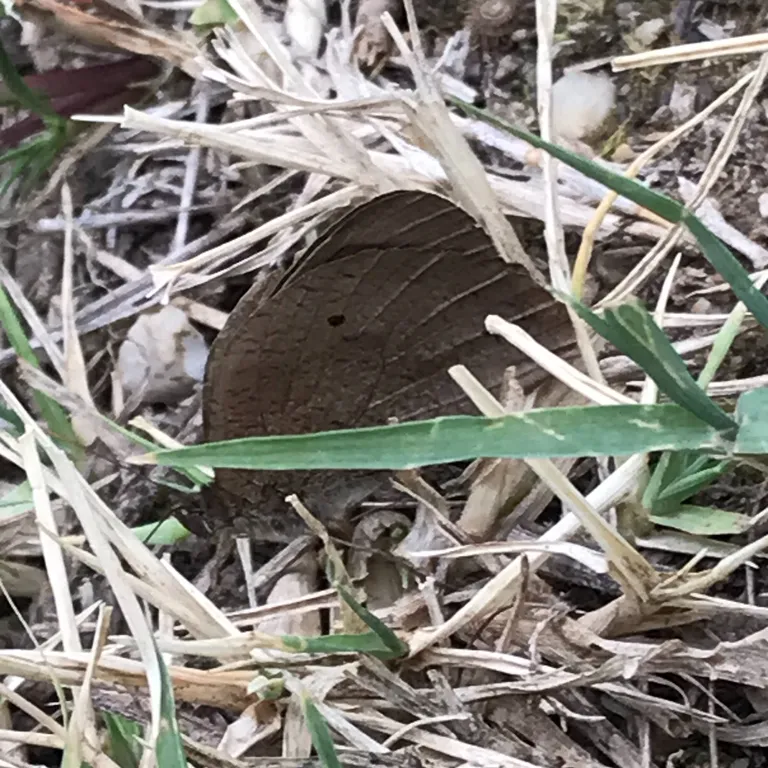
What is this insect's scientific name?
Maniola jurtina
